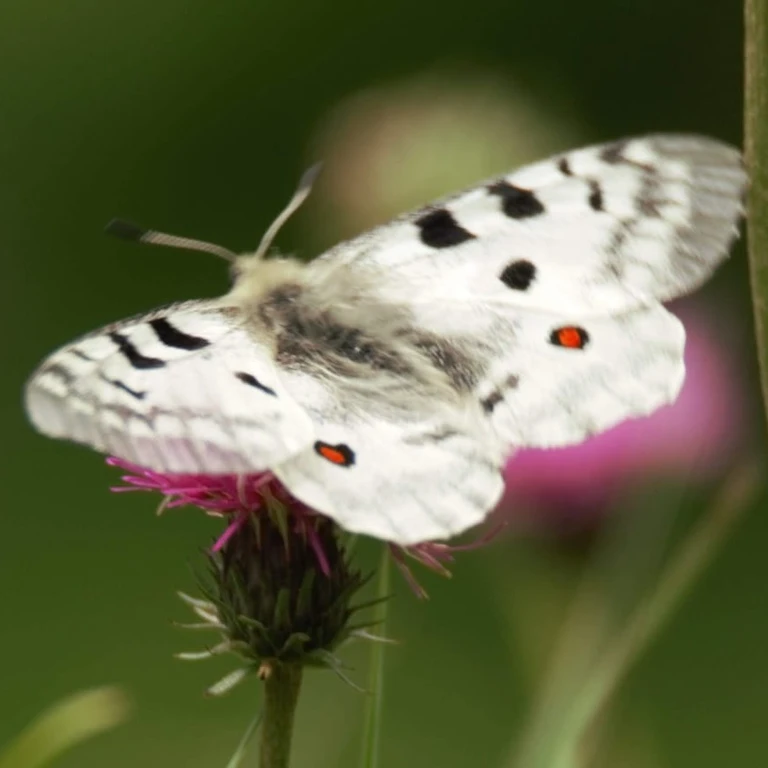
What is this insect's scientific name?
Parnassius apollo
